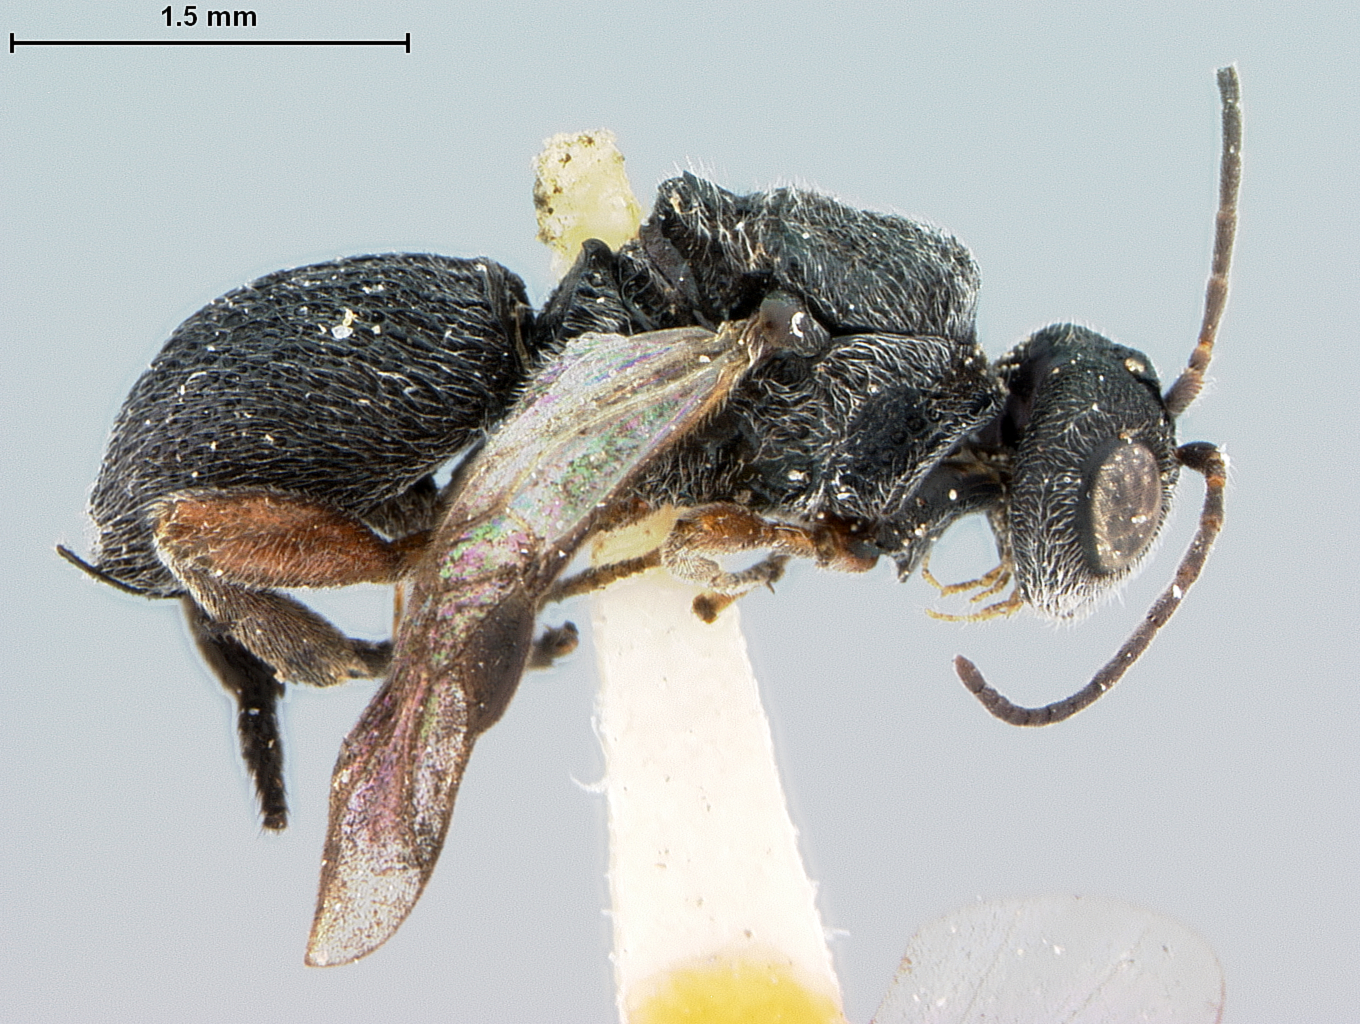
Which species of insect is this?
Urosigalphus mimosestes
